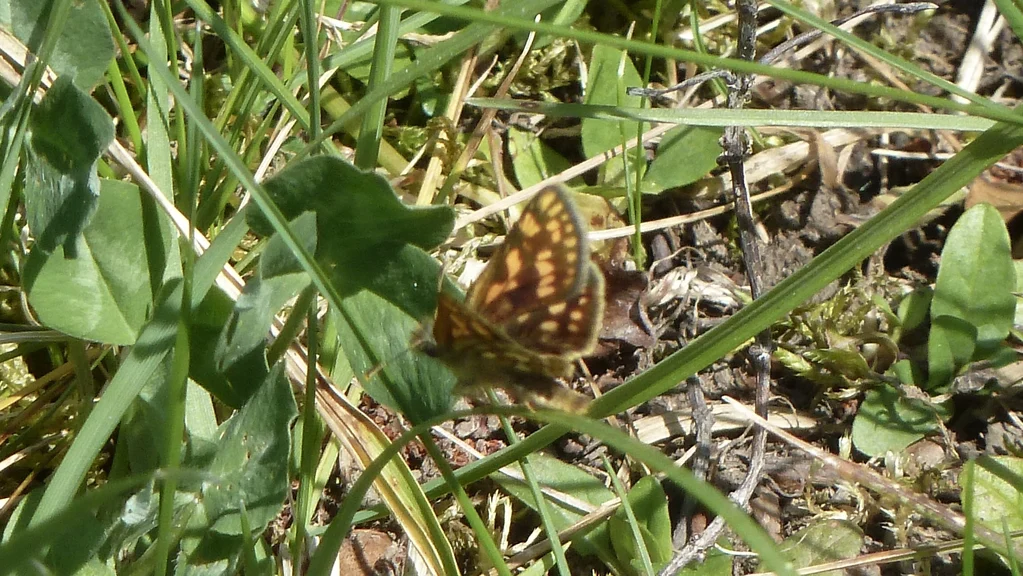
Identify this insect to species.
Carterocephalus palaemon
